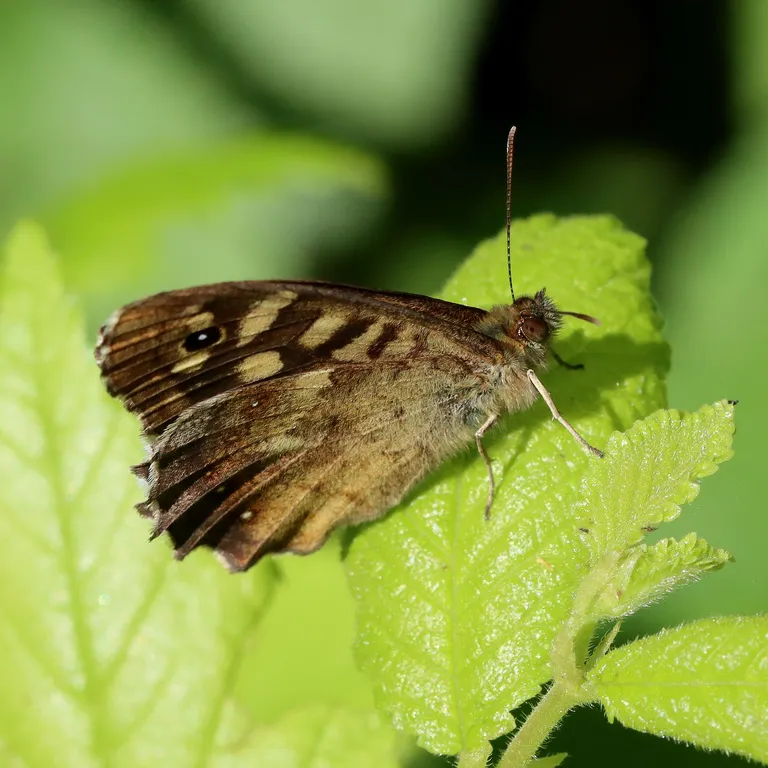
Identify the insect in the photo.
Pararge aegeria
